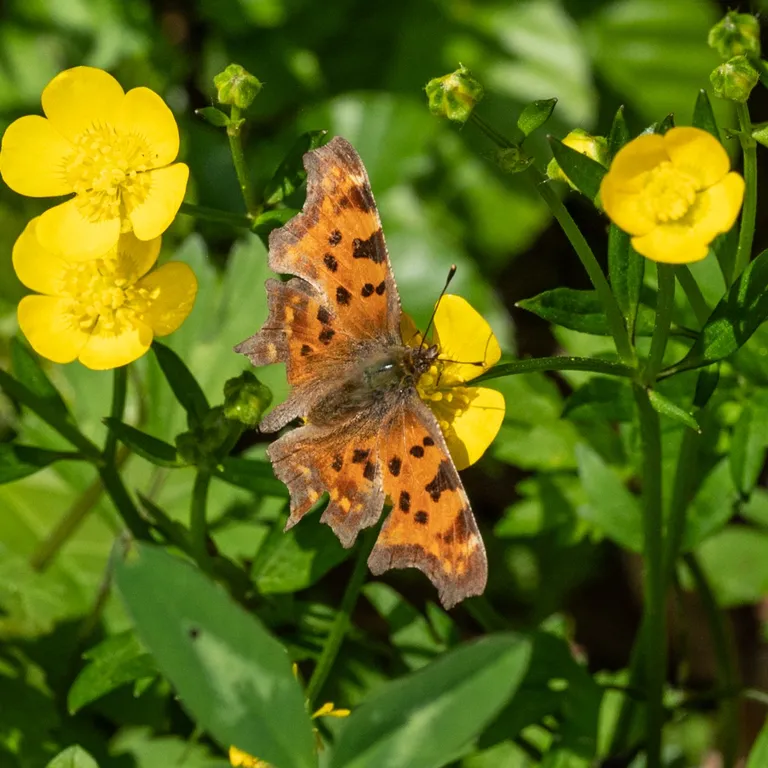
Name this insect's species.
Polygonia c-album
